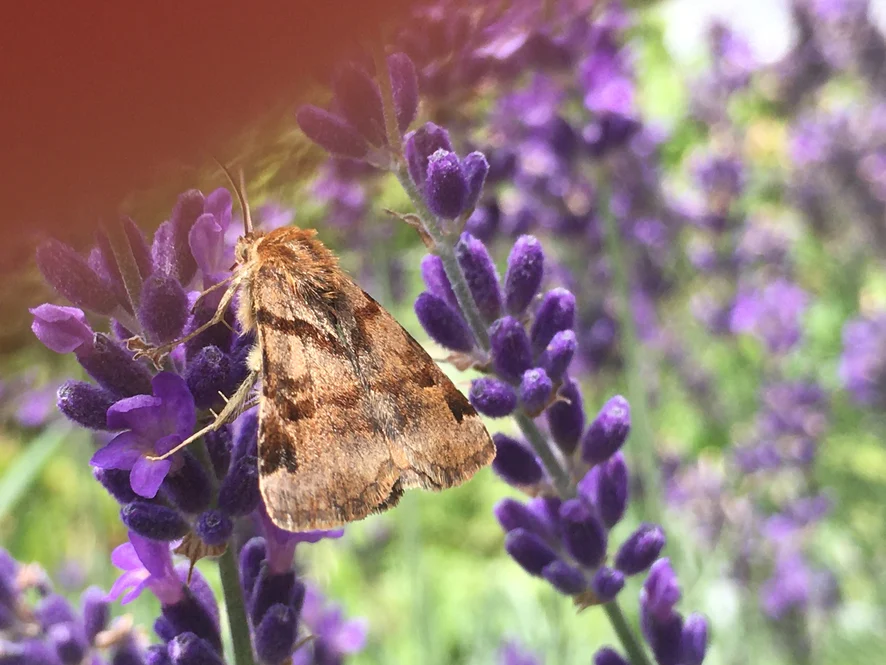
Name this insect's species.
Euclidia glyphica
